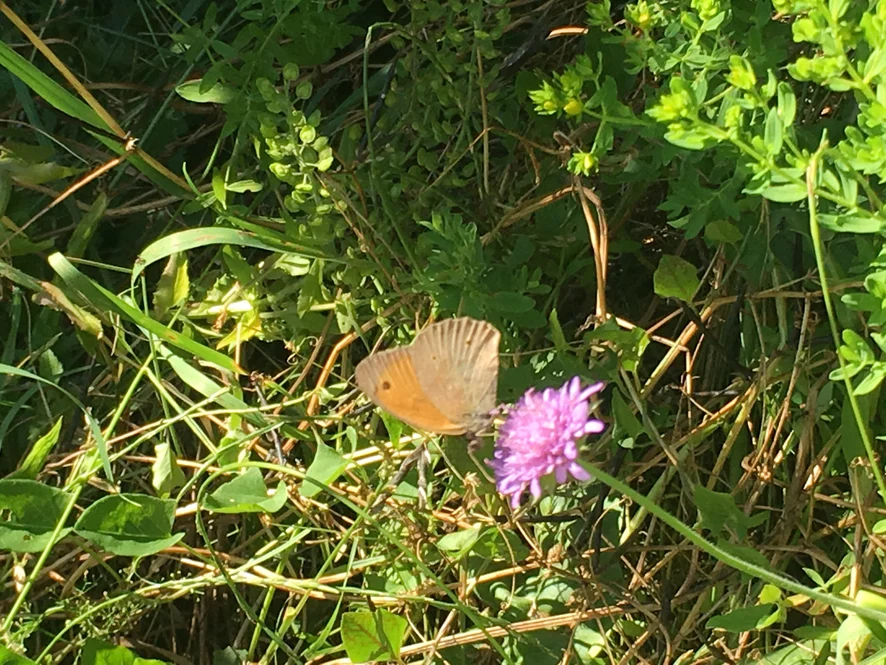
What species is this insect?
Maniola jurtina
